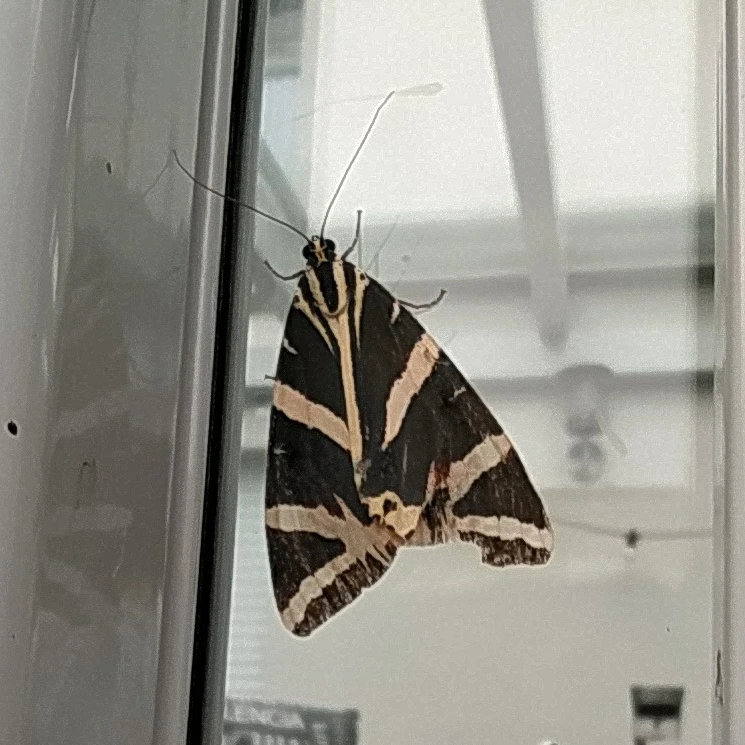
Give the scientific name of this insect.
Euplagia quadripunctaria
